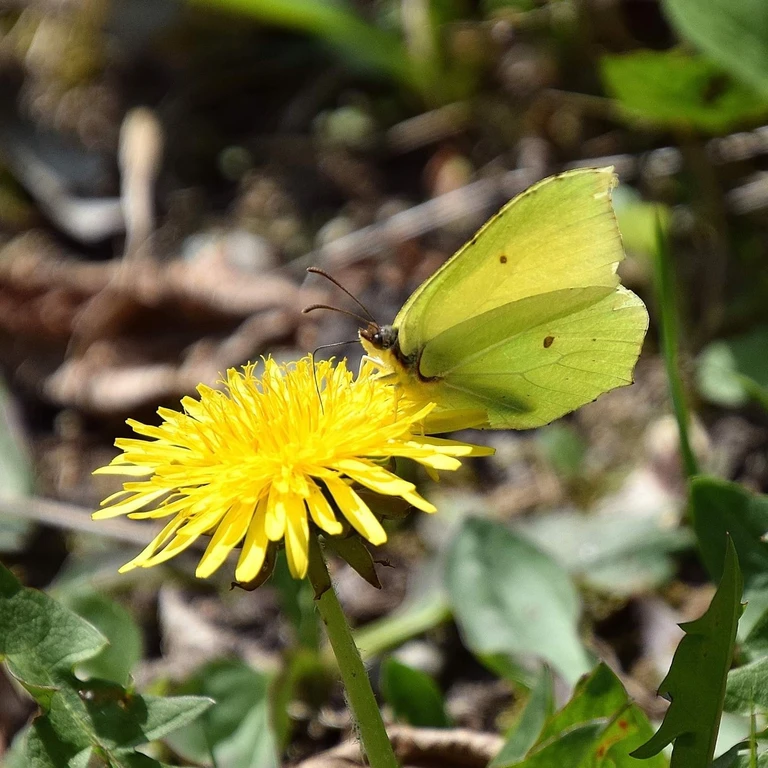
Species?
Gonepteryx rhamni
